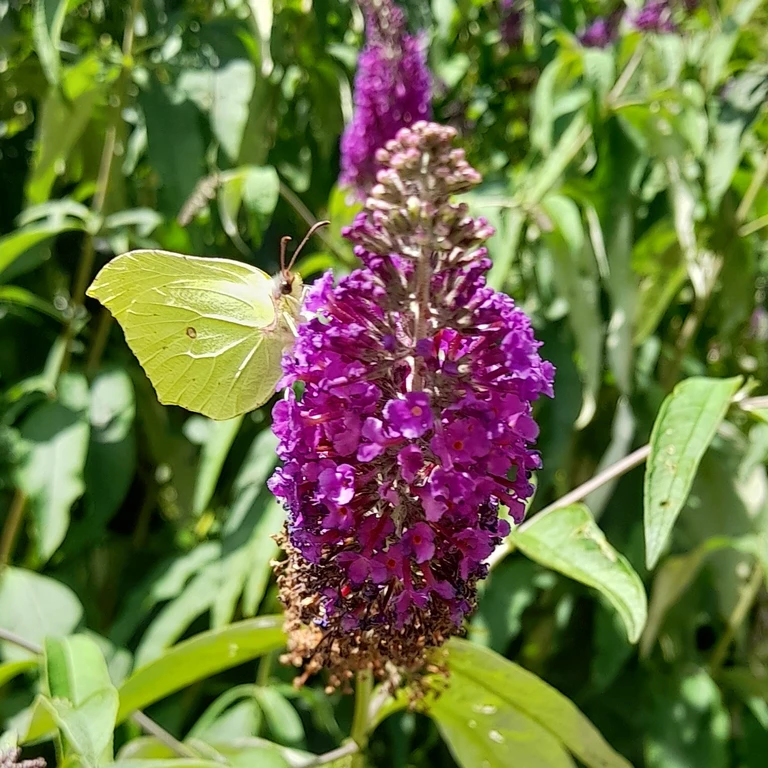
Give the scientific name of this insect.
Gonepteryx rhamni
